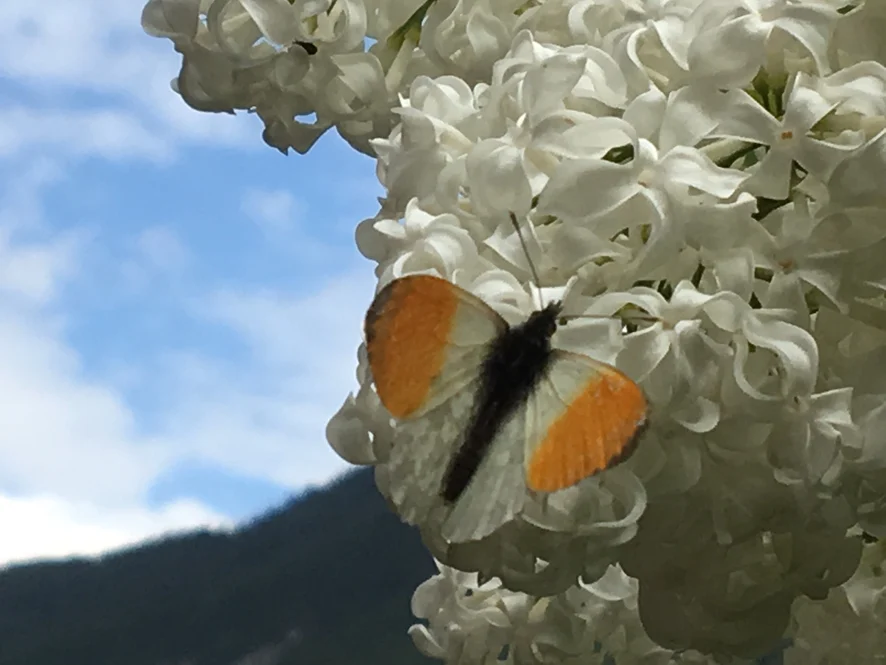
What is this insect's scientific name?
Anthocharis cardamines
